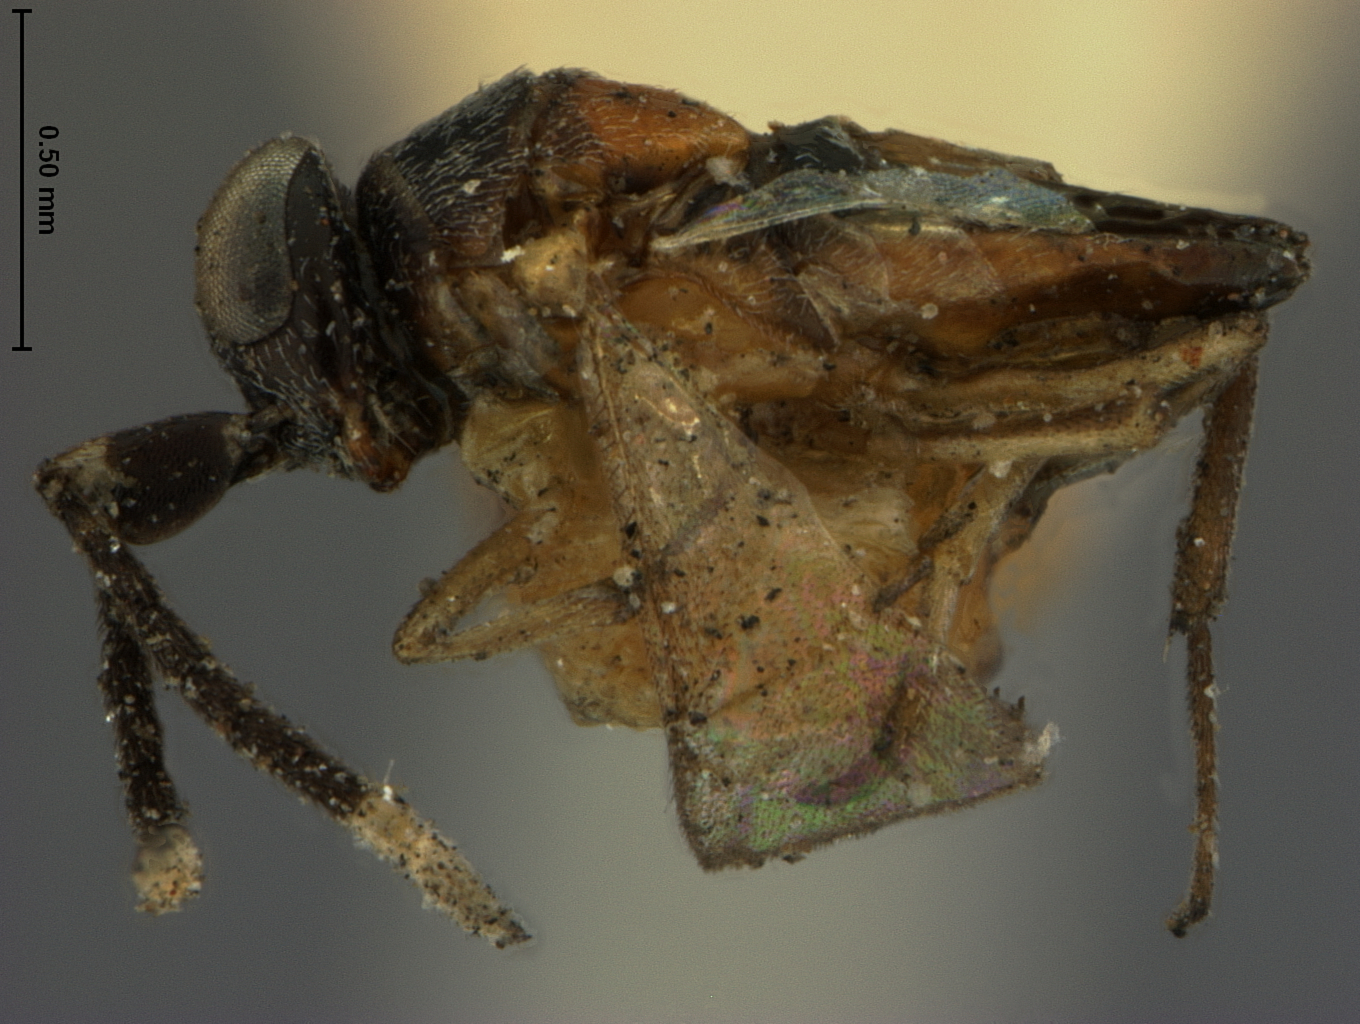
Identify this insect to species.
Dinocarsis thyridopterygis
